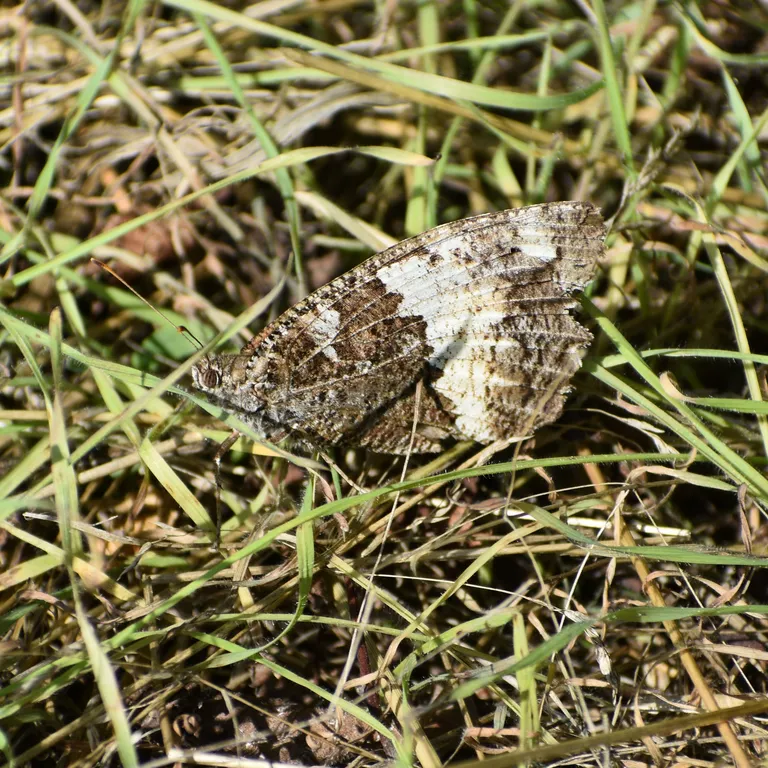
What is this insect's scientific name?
Brintesia circe
